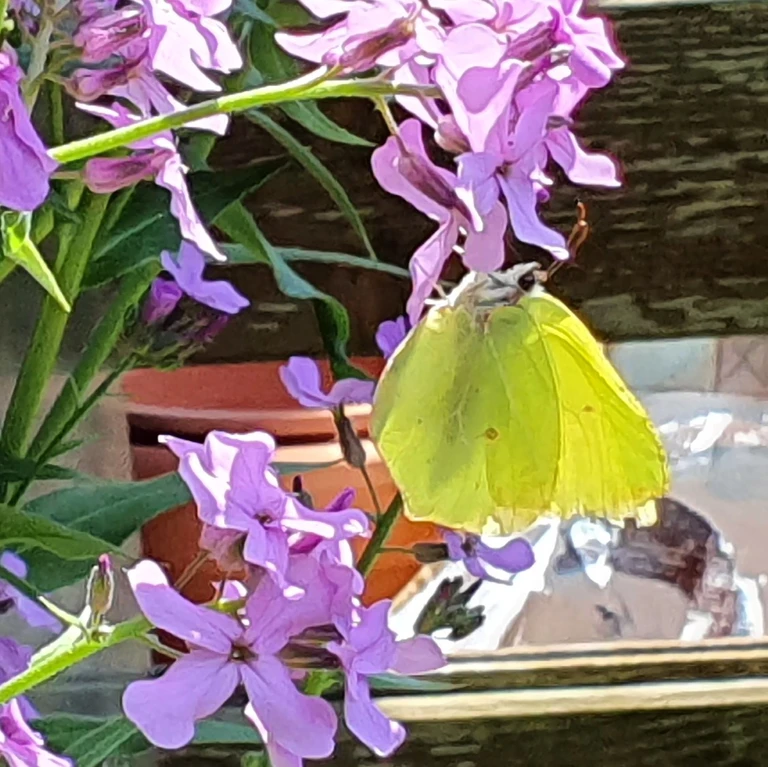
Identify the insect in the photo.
Gonepteryx rhamni
